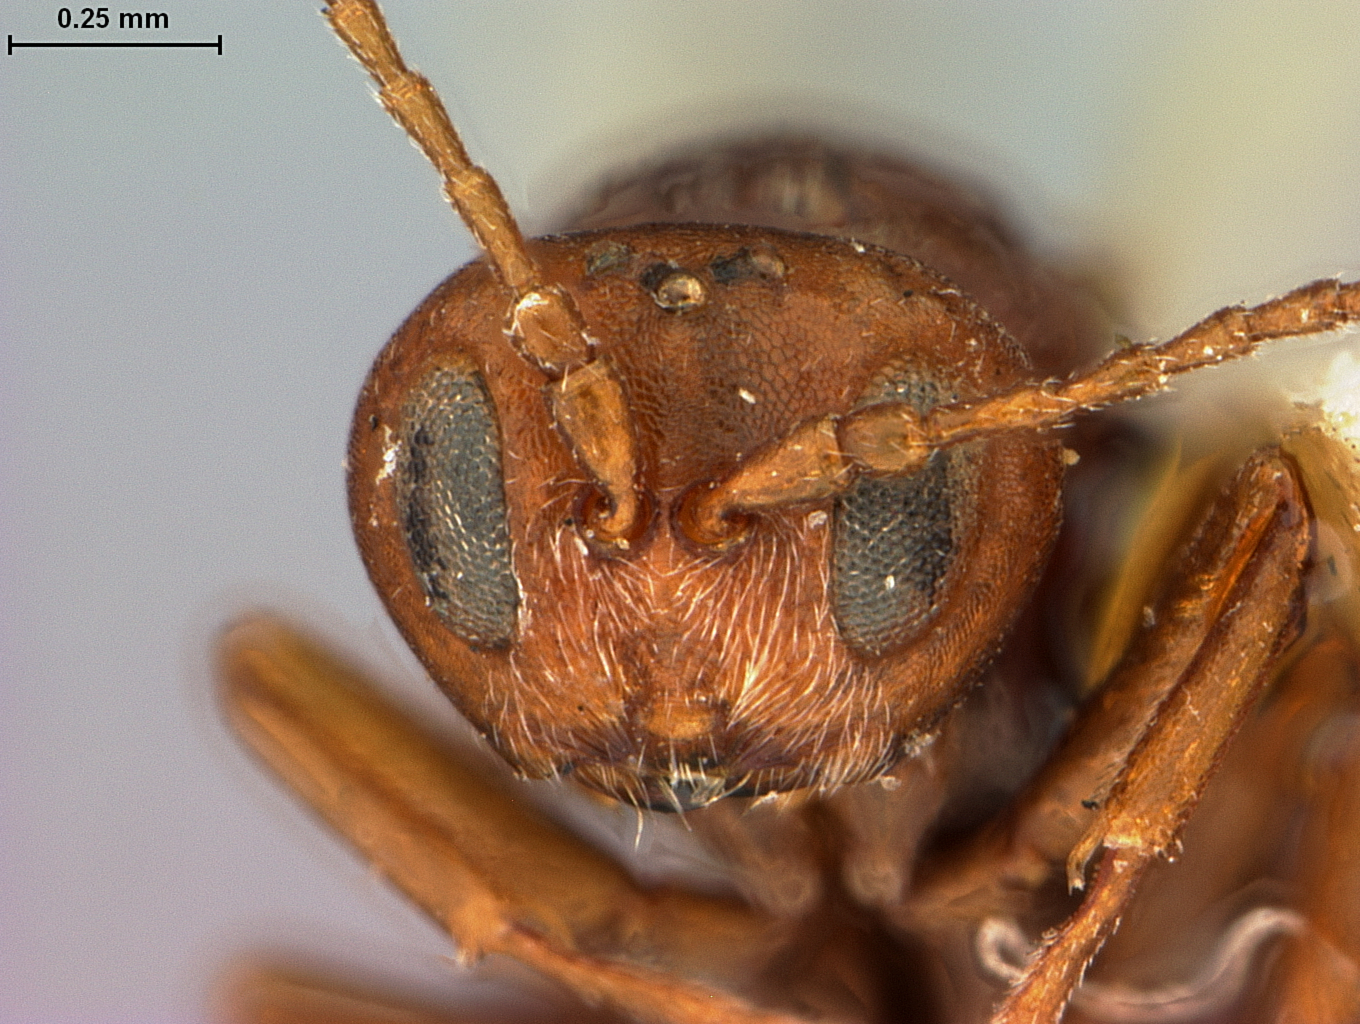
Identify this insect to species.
Eumayria herberti
